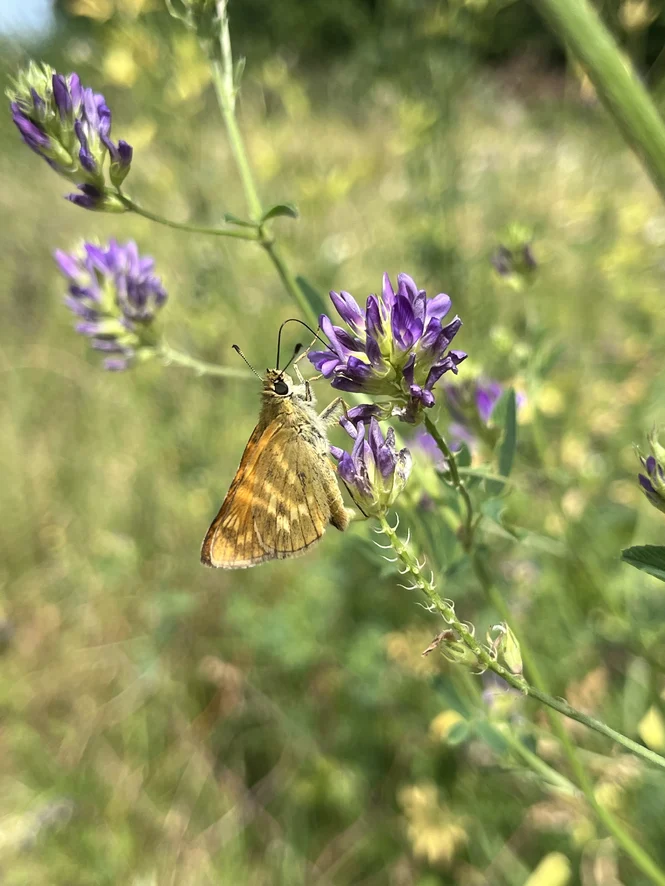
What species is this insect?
Ochlodes sylvanus (also Ochlodes venata)
